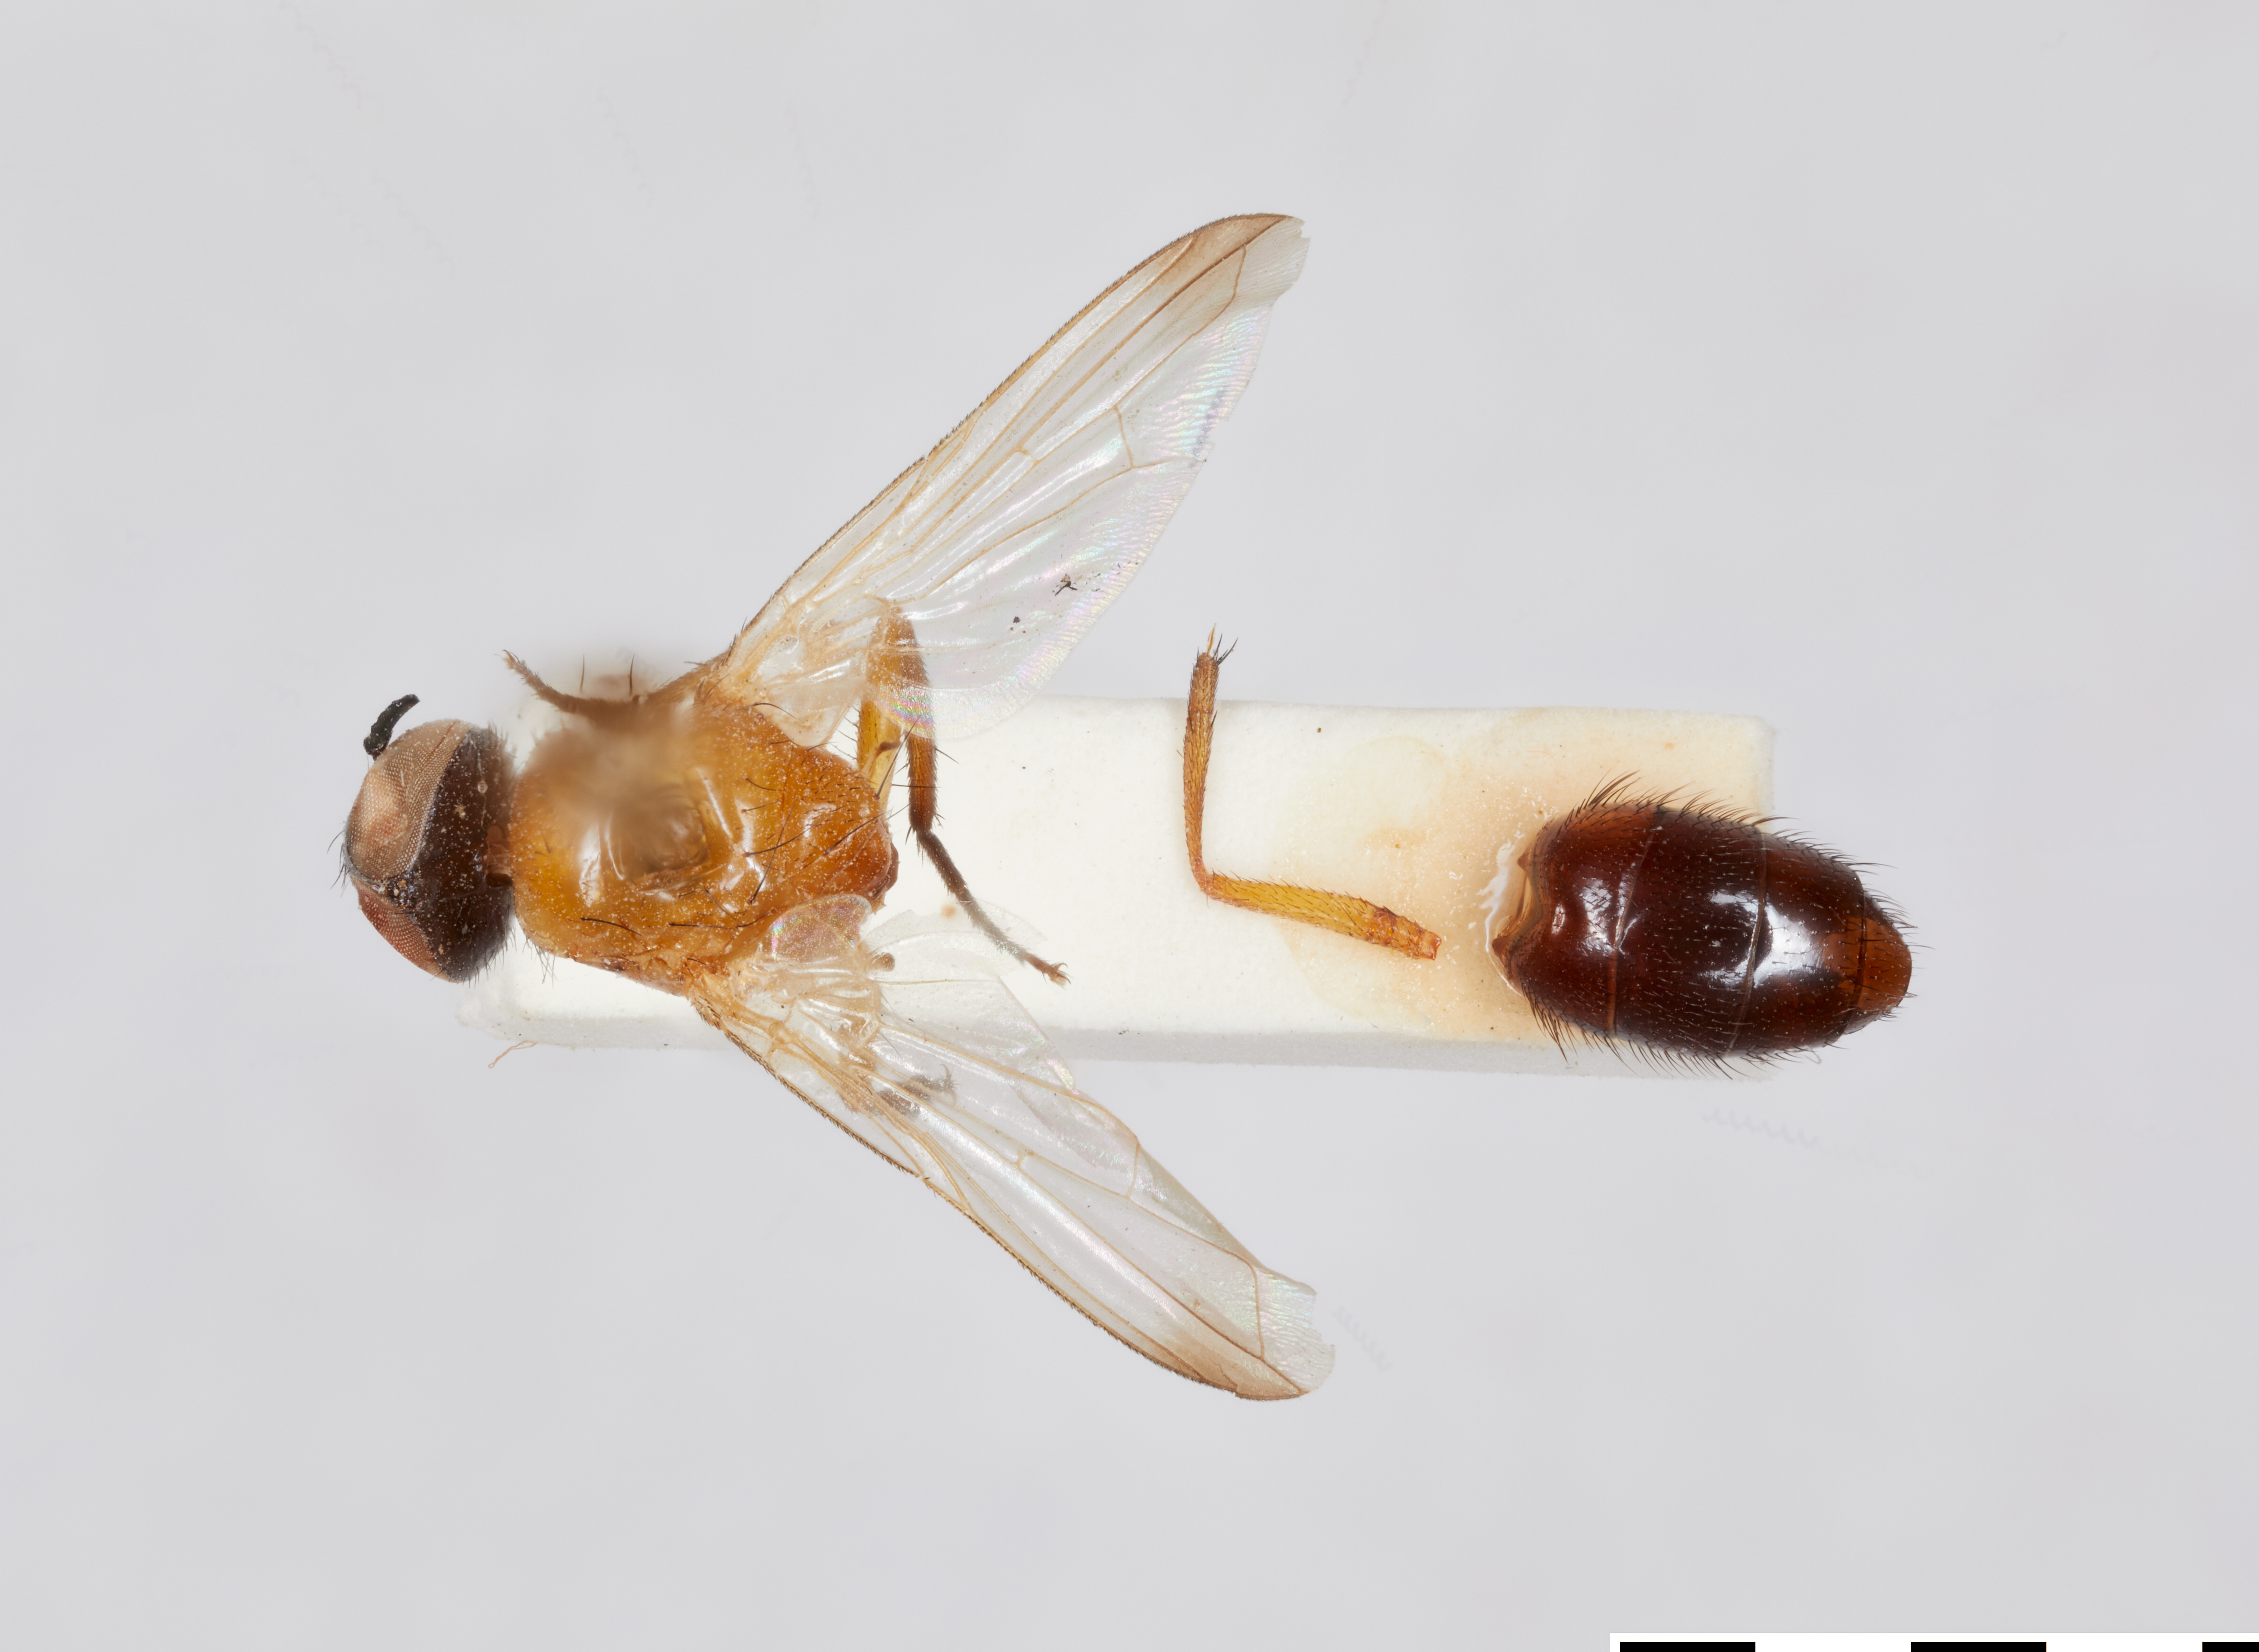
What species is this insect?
Baniassa paucipila
